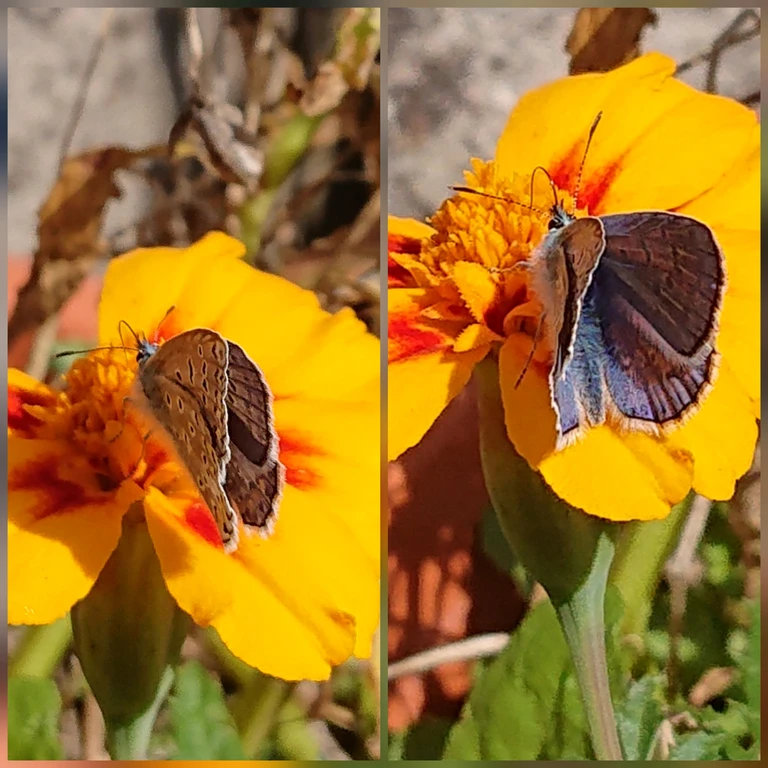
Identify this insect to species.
Polyommatus icarus
